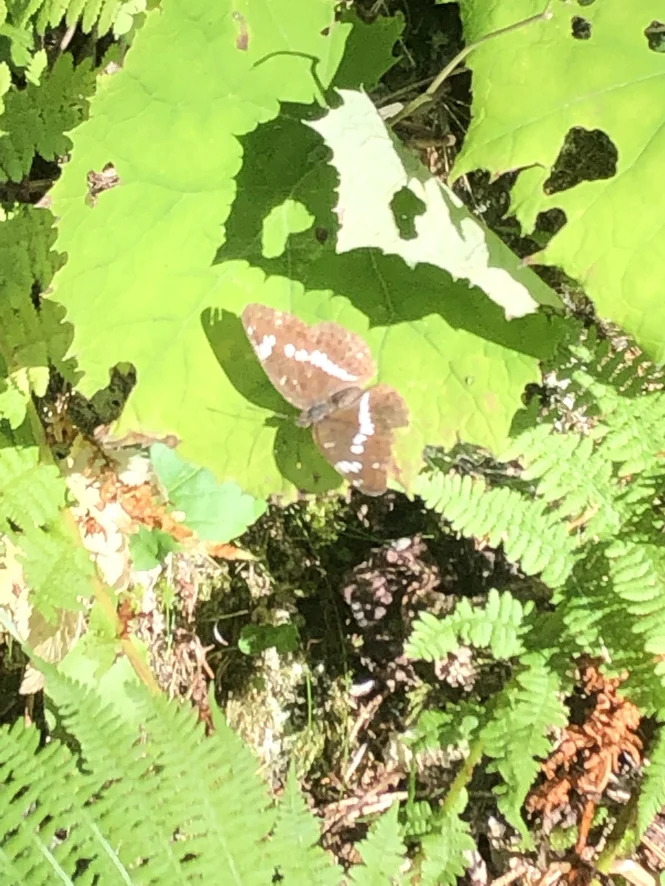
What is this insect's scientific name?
Limenitis camilla (also Ladoga camilla)
